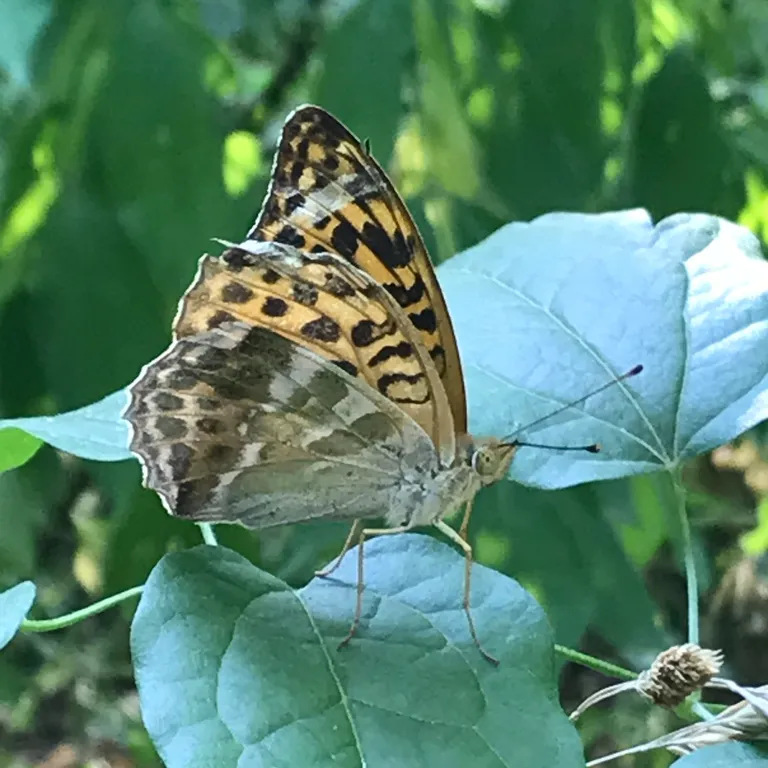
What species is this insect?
Argynnis paphia
